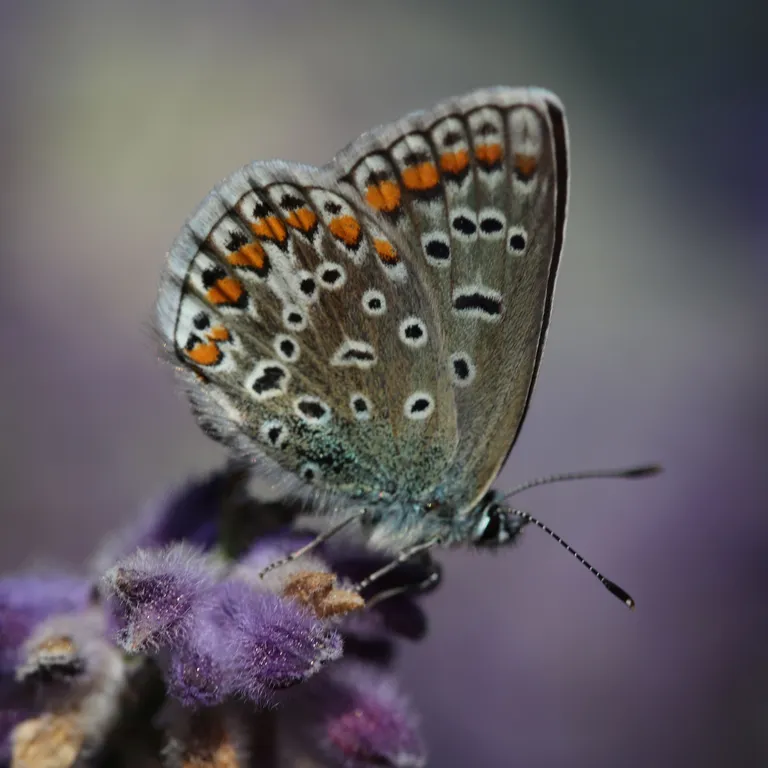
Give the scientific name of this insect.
Polyommatus icarus
